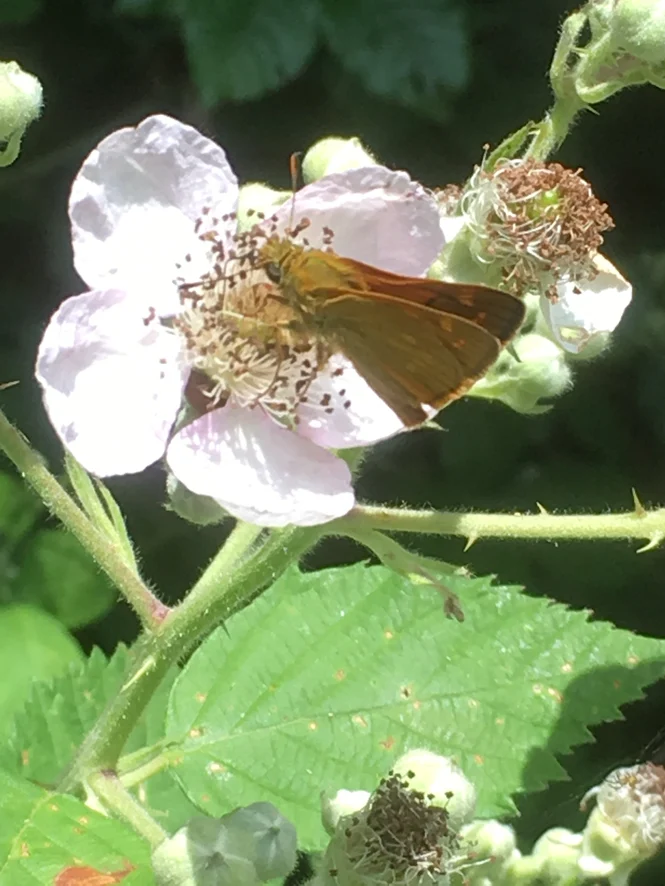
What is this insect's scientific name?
Ochlodes sylvanus (also Ochlodes venata)
